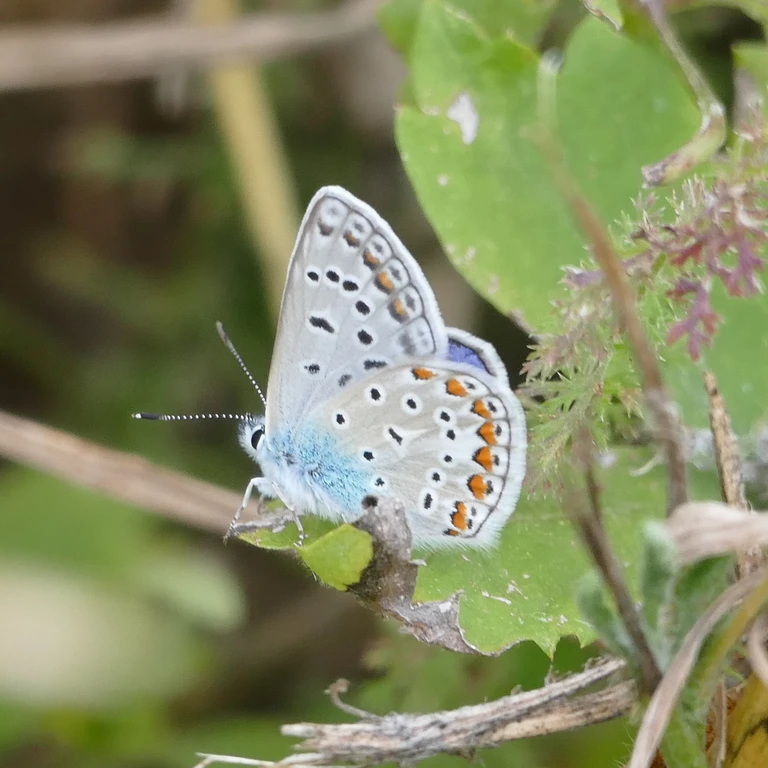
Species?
Polyommatus icarus
